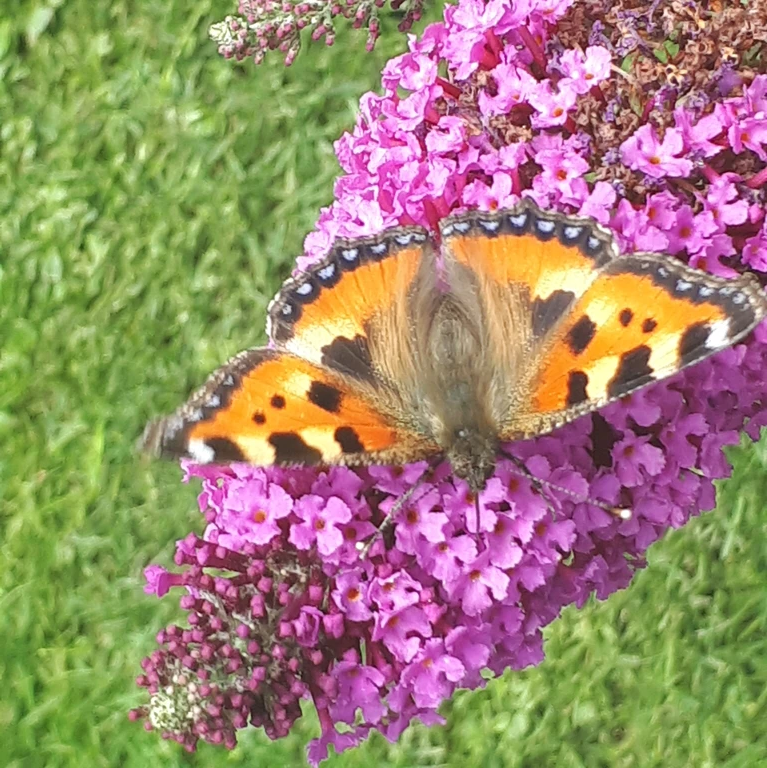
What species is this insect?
Aglais urticae
